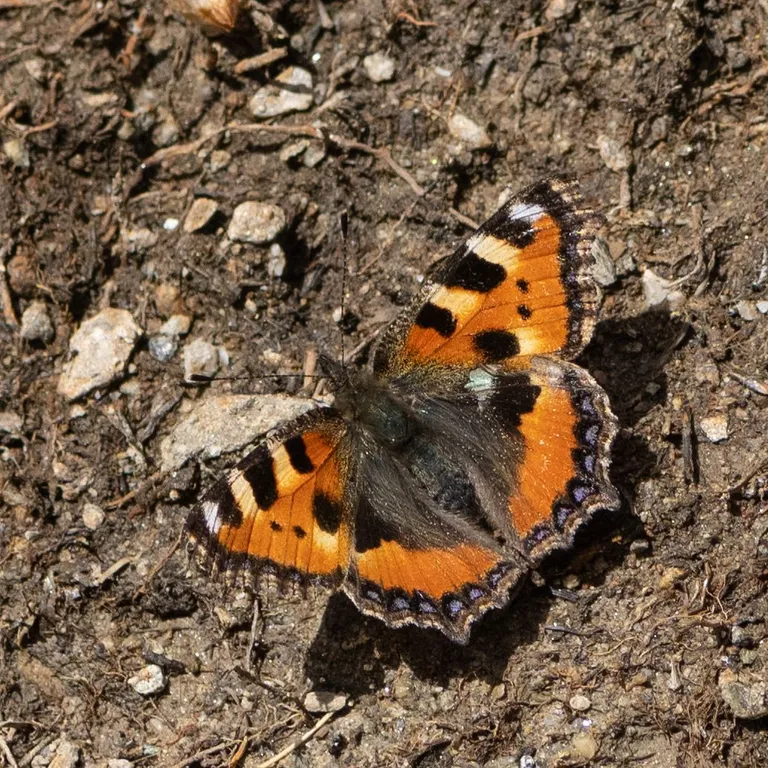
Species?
Aglais urticae
